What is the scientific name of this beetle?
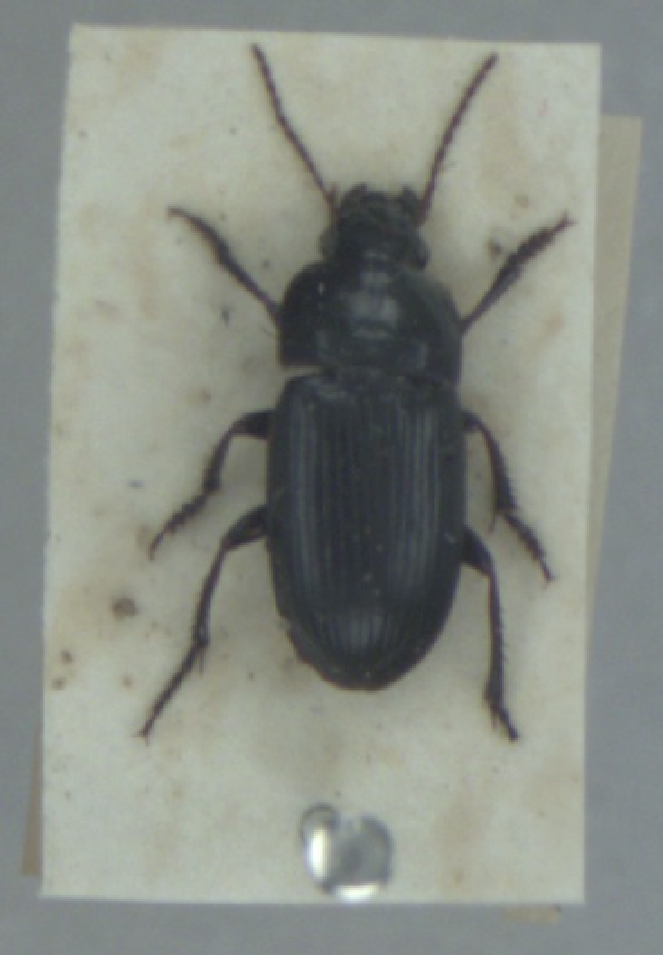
Harpalus anxius
